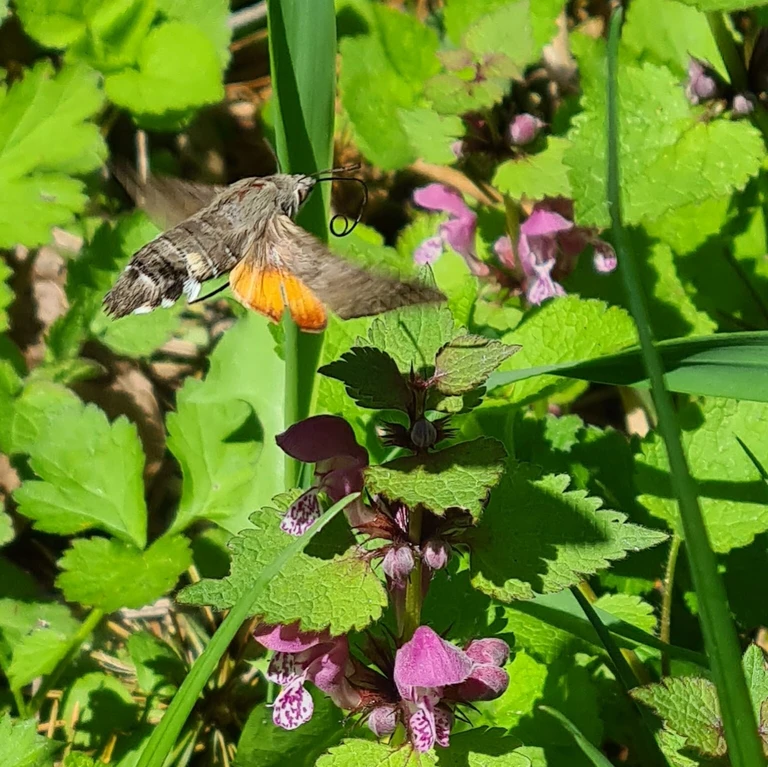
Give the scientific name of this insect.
Macroglossum stellatarum
